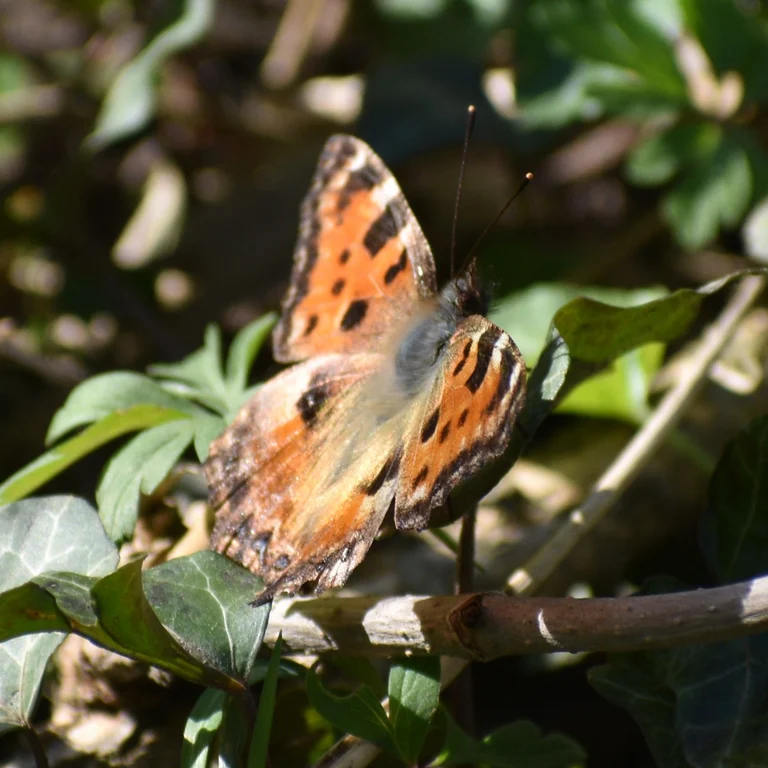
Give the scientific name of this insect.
Nymphalis polychloros
